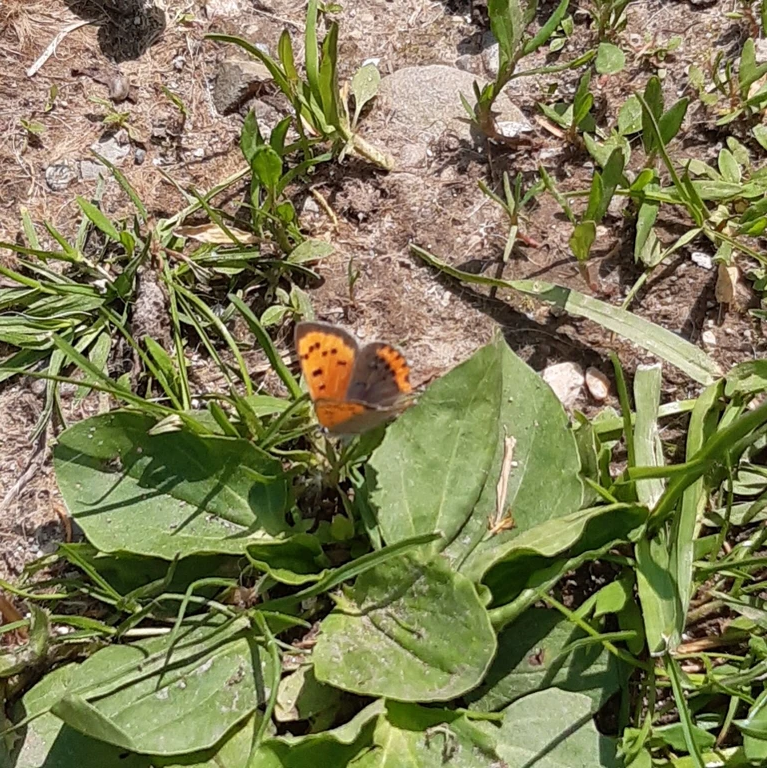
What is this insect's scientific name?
Lycaena phlaeas
